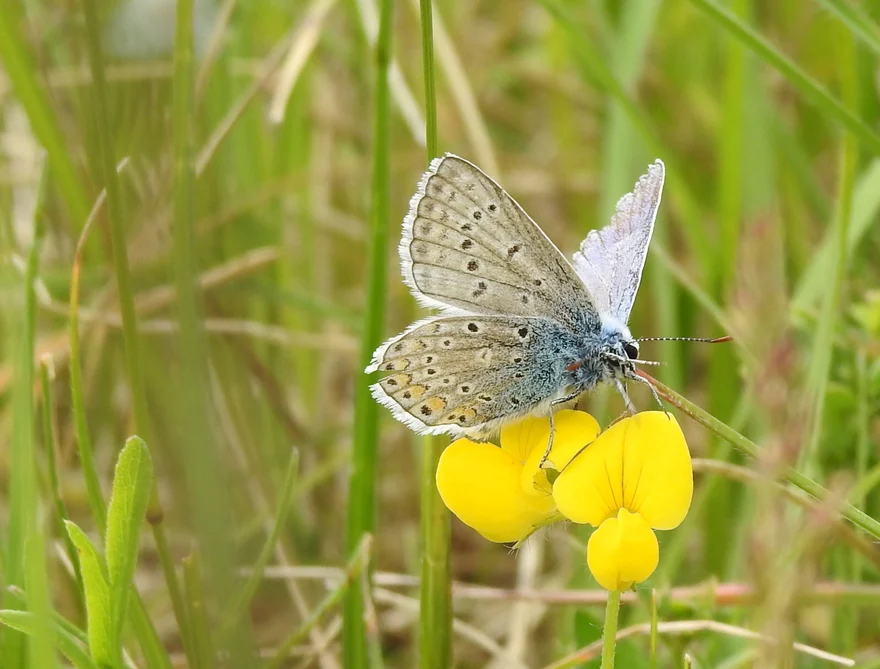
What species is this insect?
Polyommatus icarus
